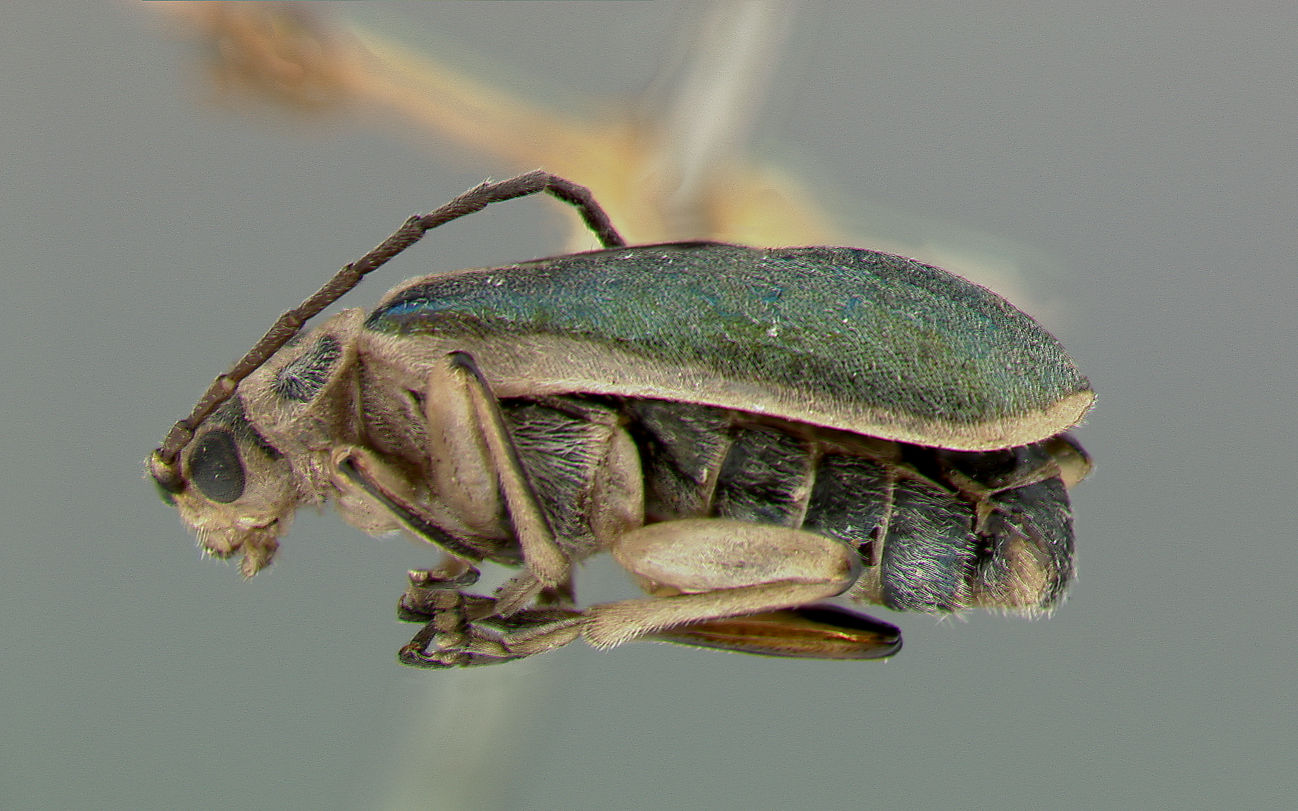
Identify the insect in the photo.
Trirhaba pilosa
